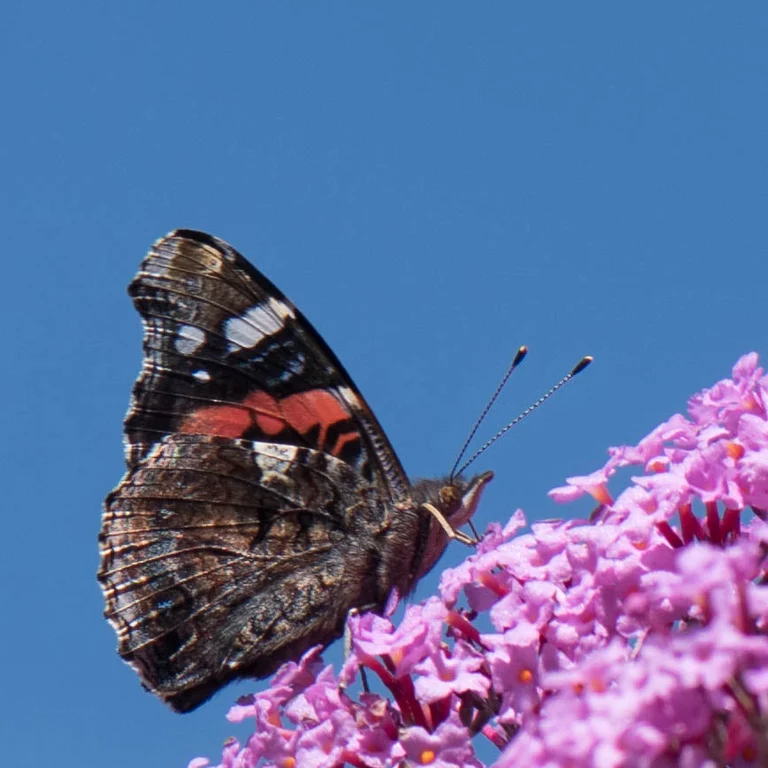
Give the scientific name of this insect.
Vanessa atalanta
